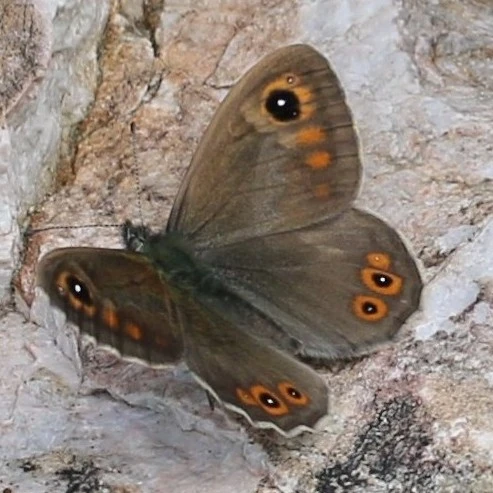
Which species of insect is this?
Lasiommata maera (also Pararge maera)
